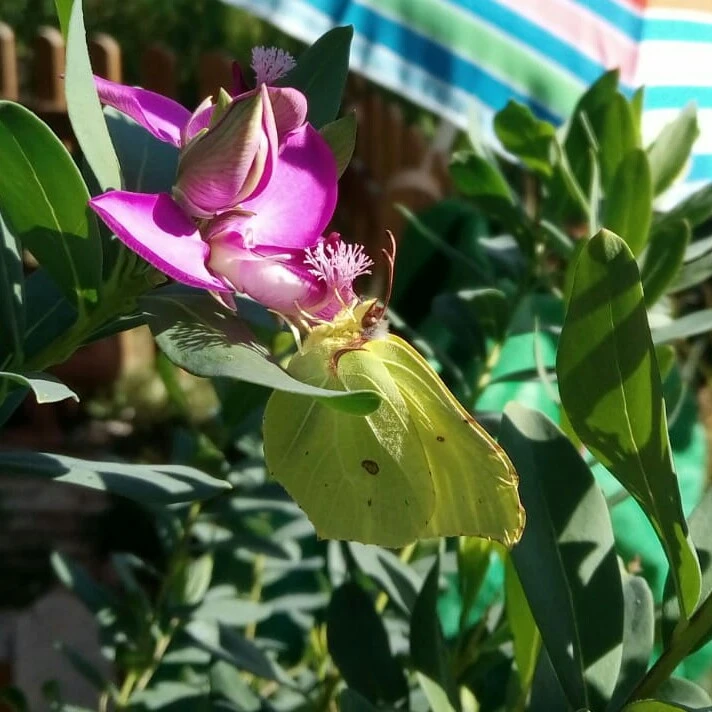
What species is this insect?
Gonepteryx rhamni
